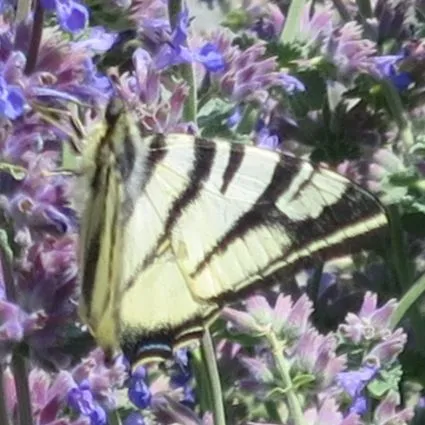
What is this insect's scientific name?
Iphiclides podalirius
